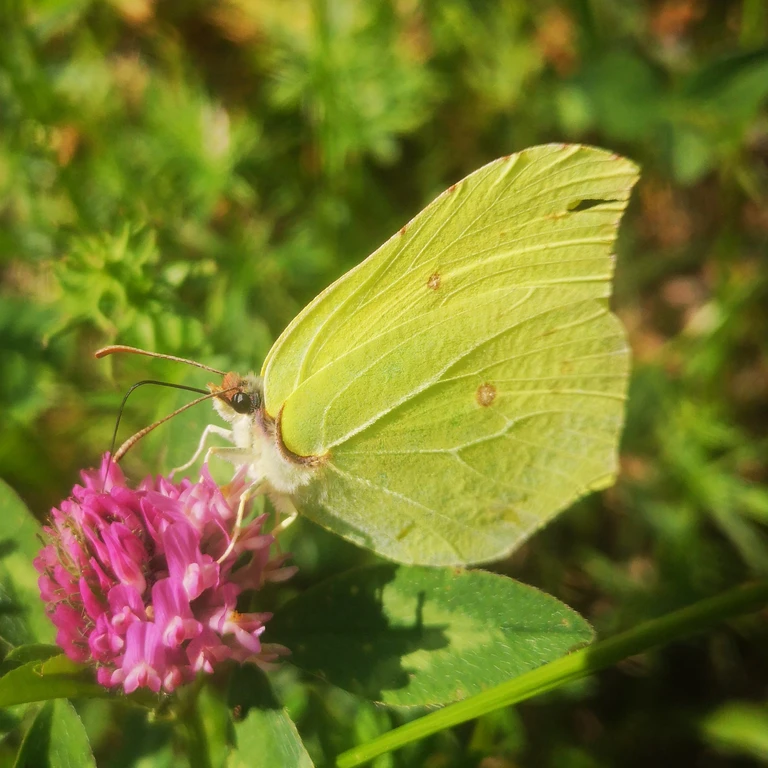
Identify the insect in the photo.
Gonepteryx rhamni
